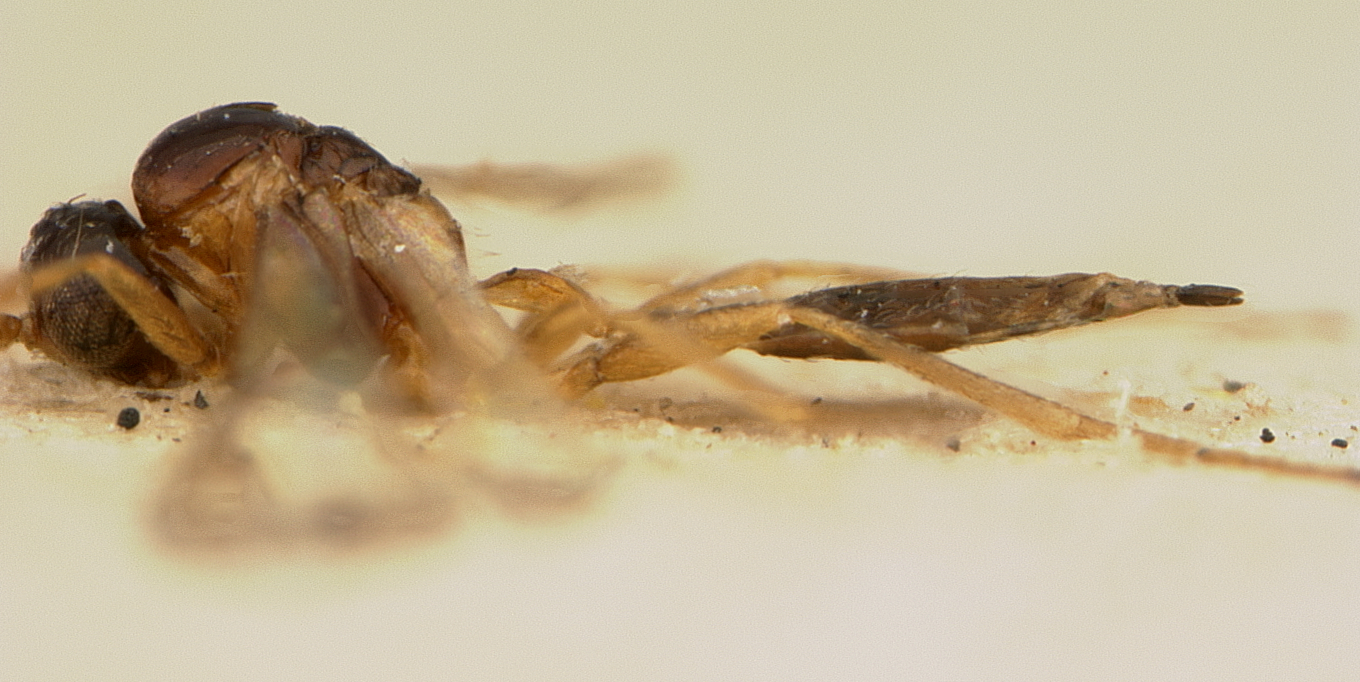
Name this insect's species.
Lysiphlebus japonicus
